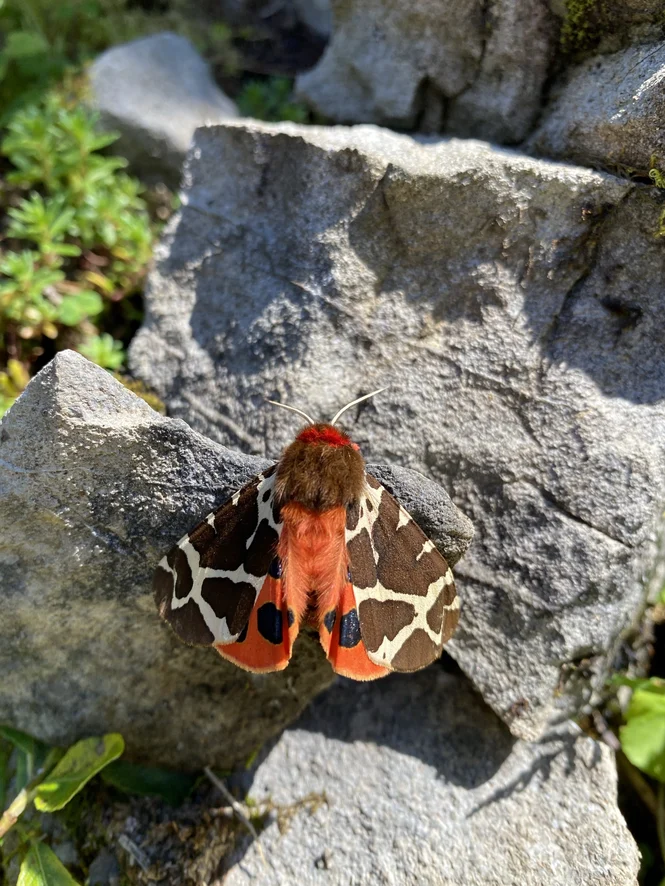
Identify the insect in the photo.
Arctia caja
